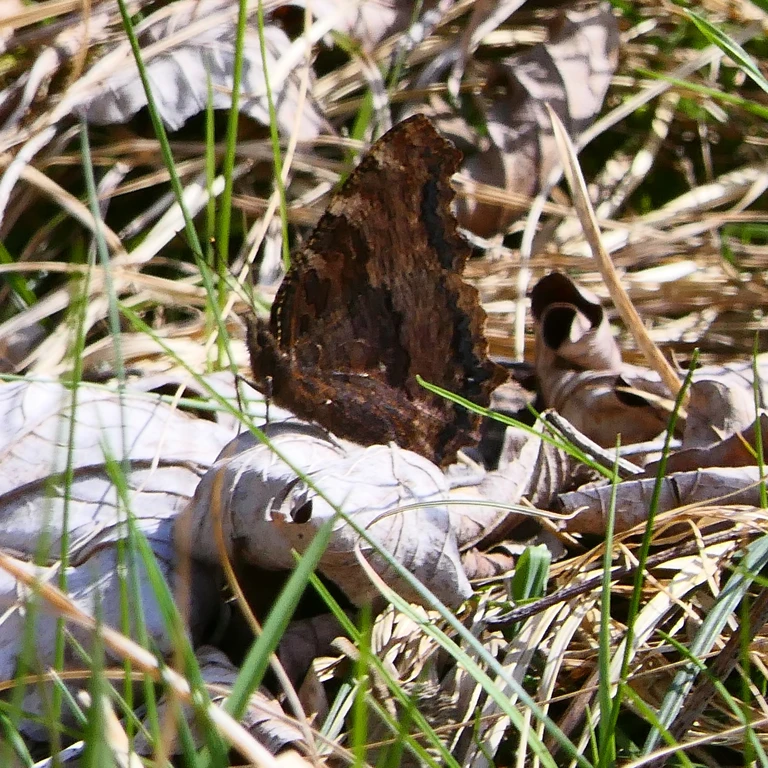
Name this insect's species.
Nymphalis polychloros
